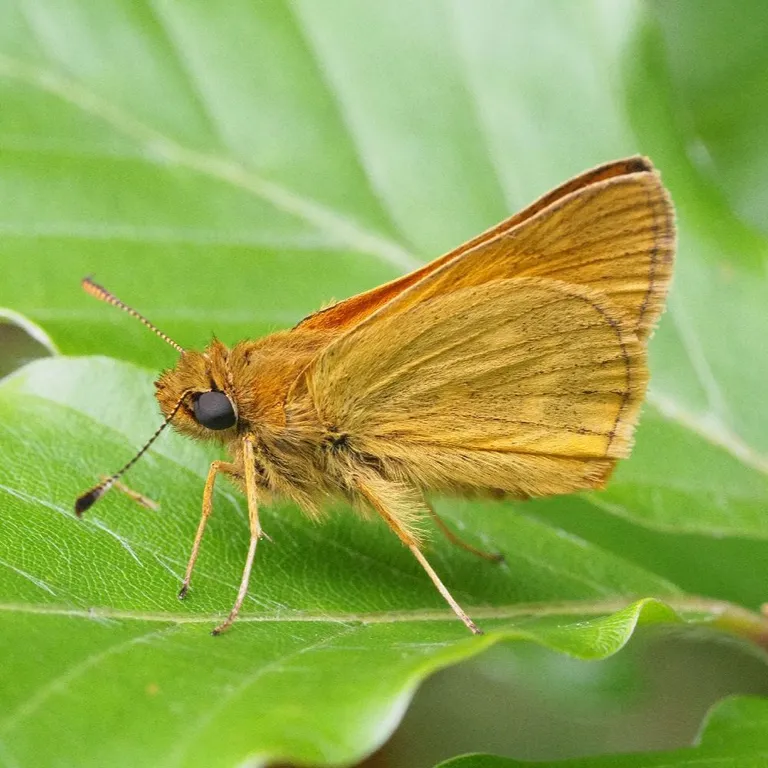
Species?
Ochlodes sylvanus (also Ochlodes venata)
